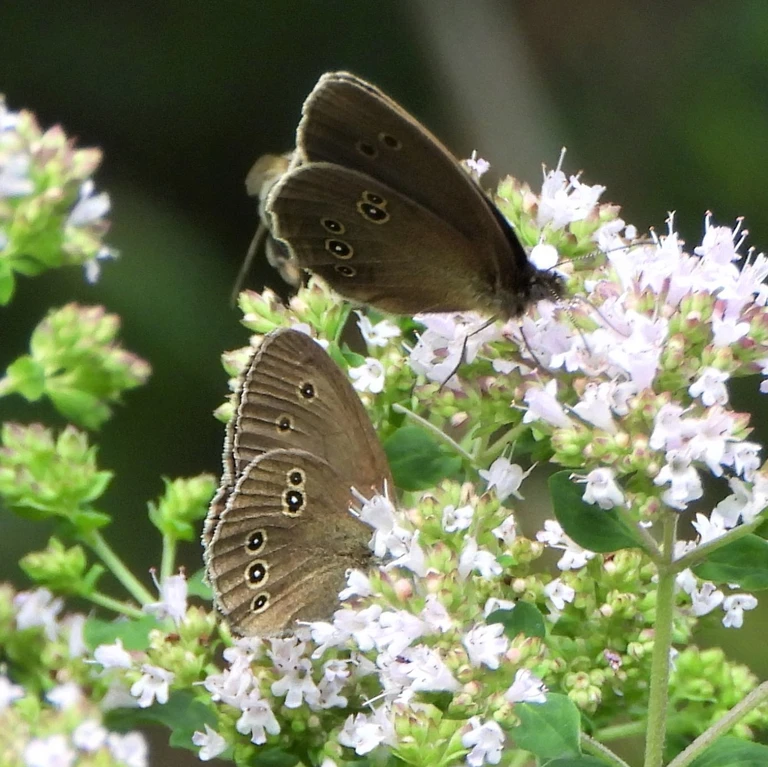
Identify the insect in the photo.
Aphantopus hyperantus
